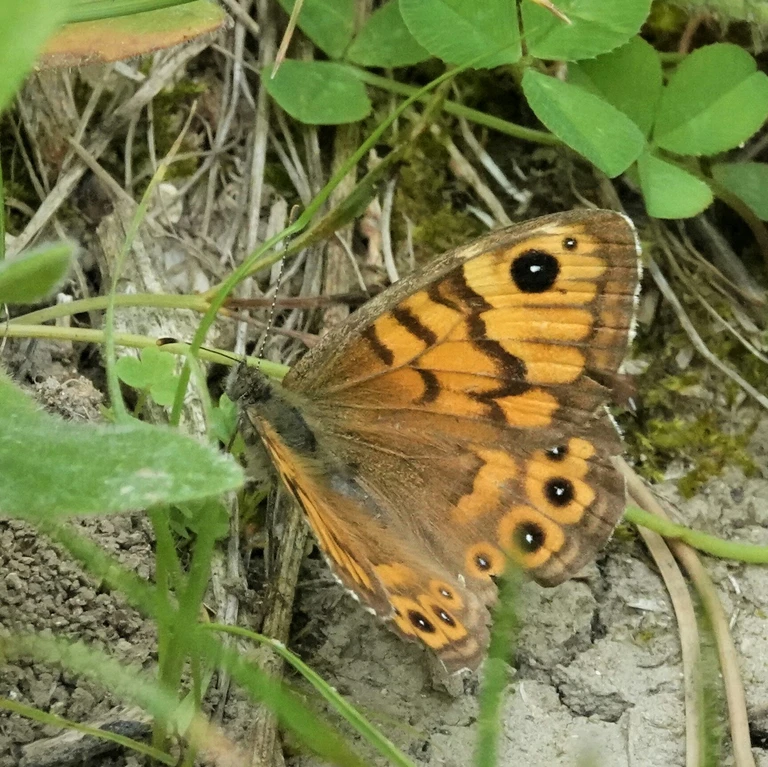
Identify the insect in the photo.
Lasiommata megera (also Pararge megera)
